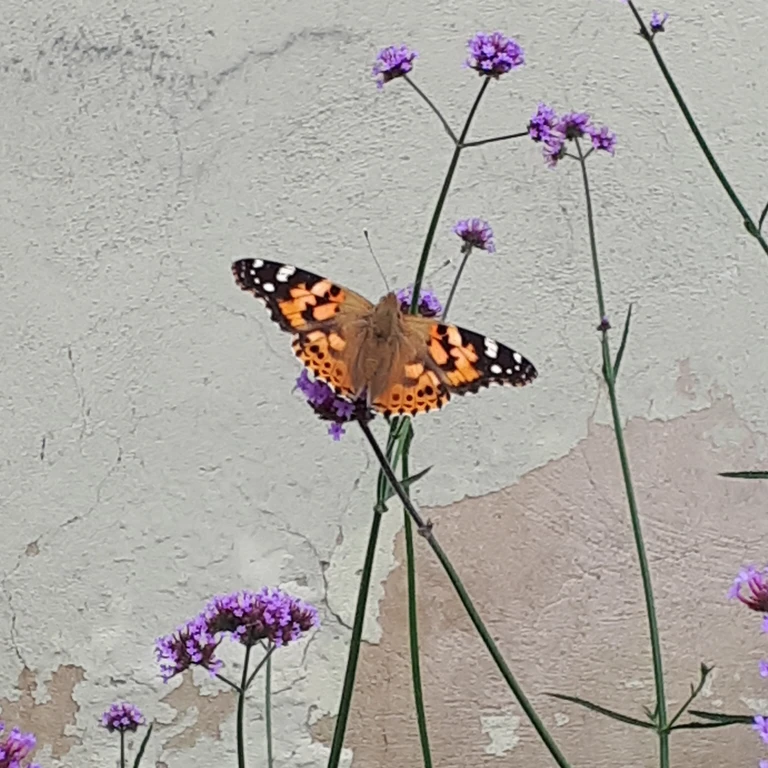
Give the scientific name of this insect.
Vanessa cardui
